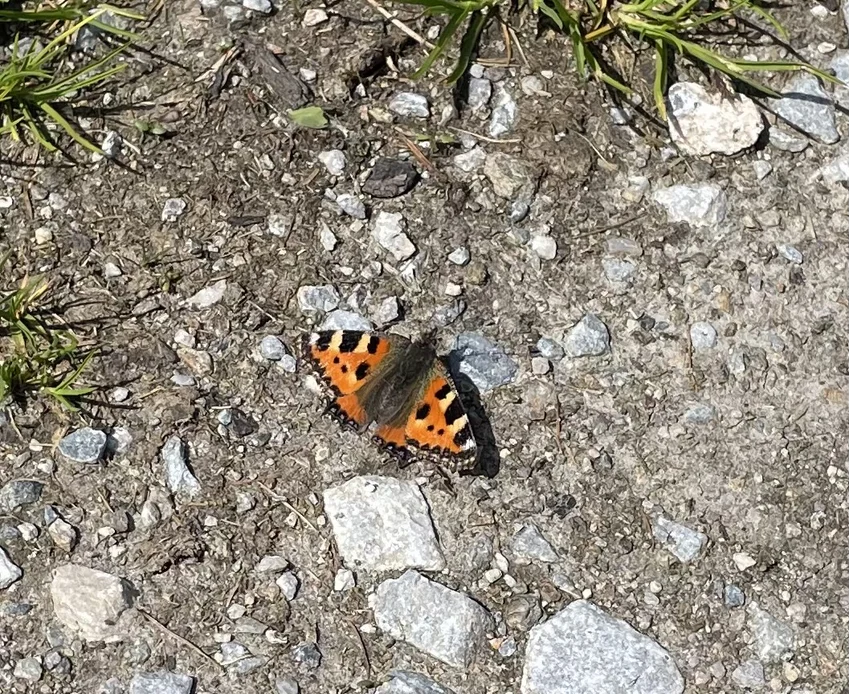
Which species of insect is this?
Aglais urticae
